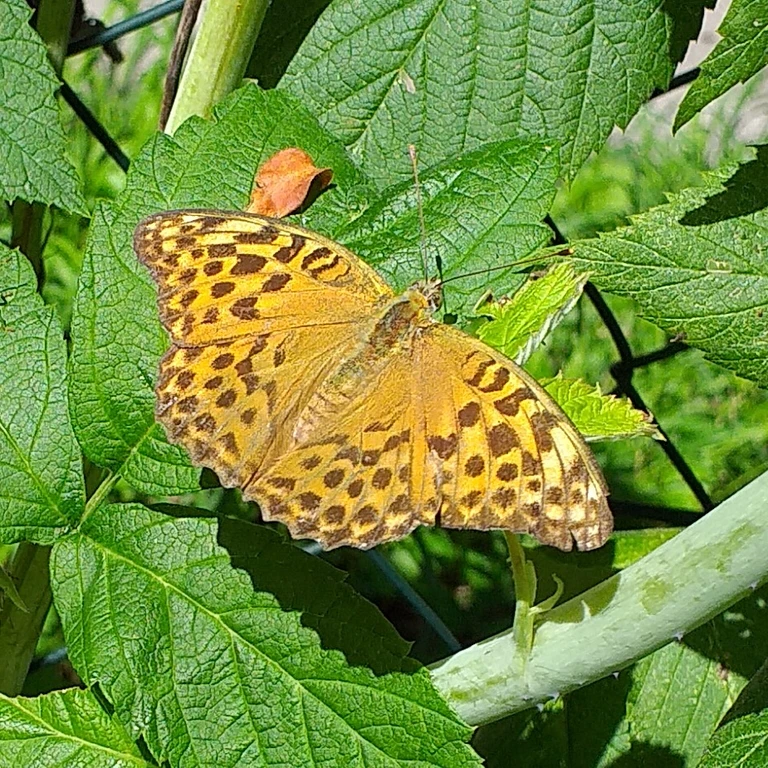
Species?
Argynnis paphia
